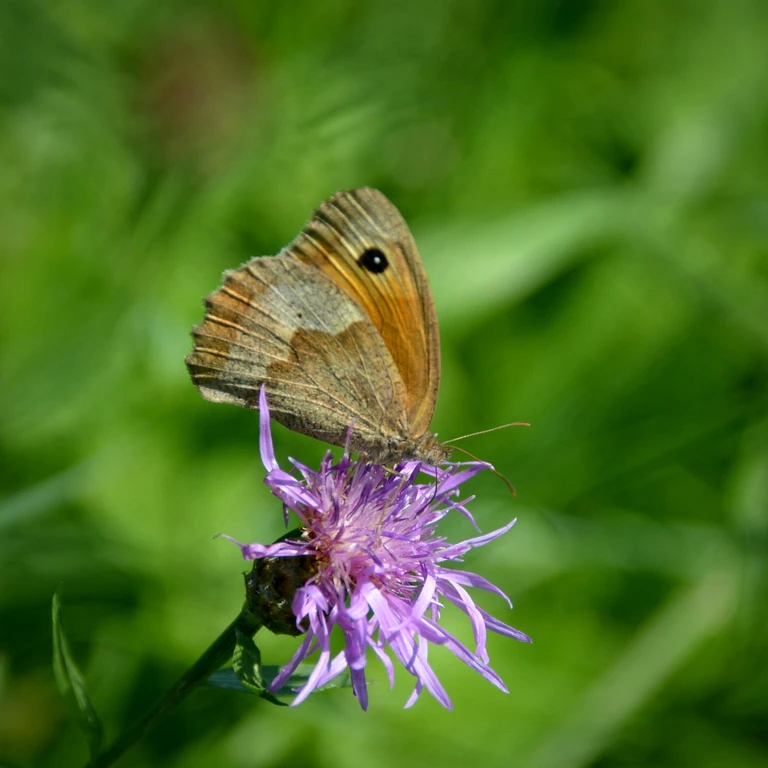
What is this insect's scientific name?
Maniola jurtina
